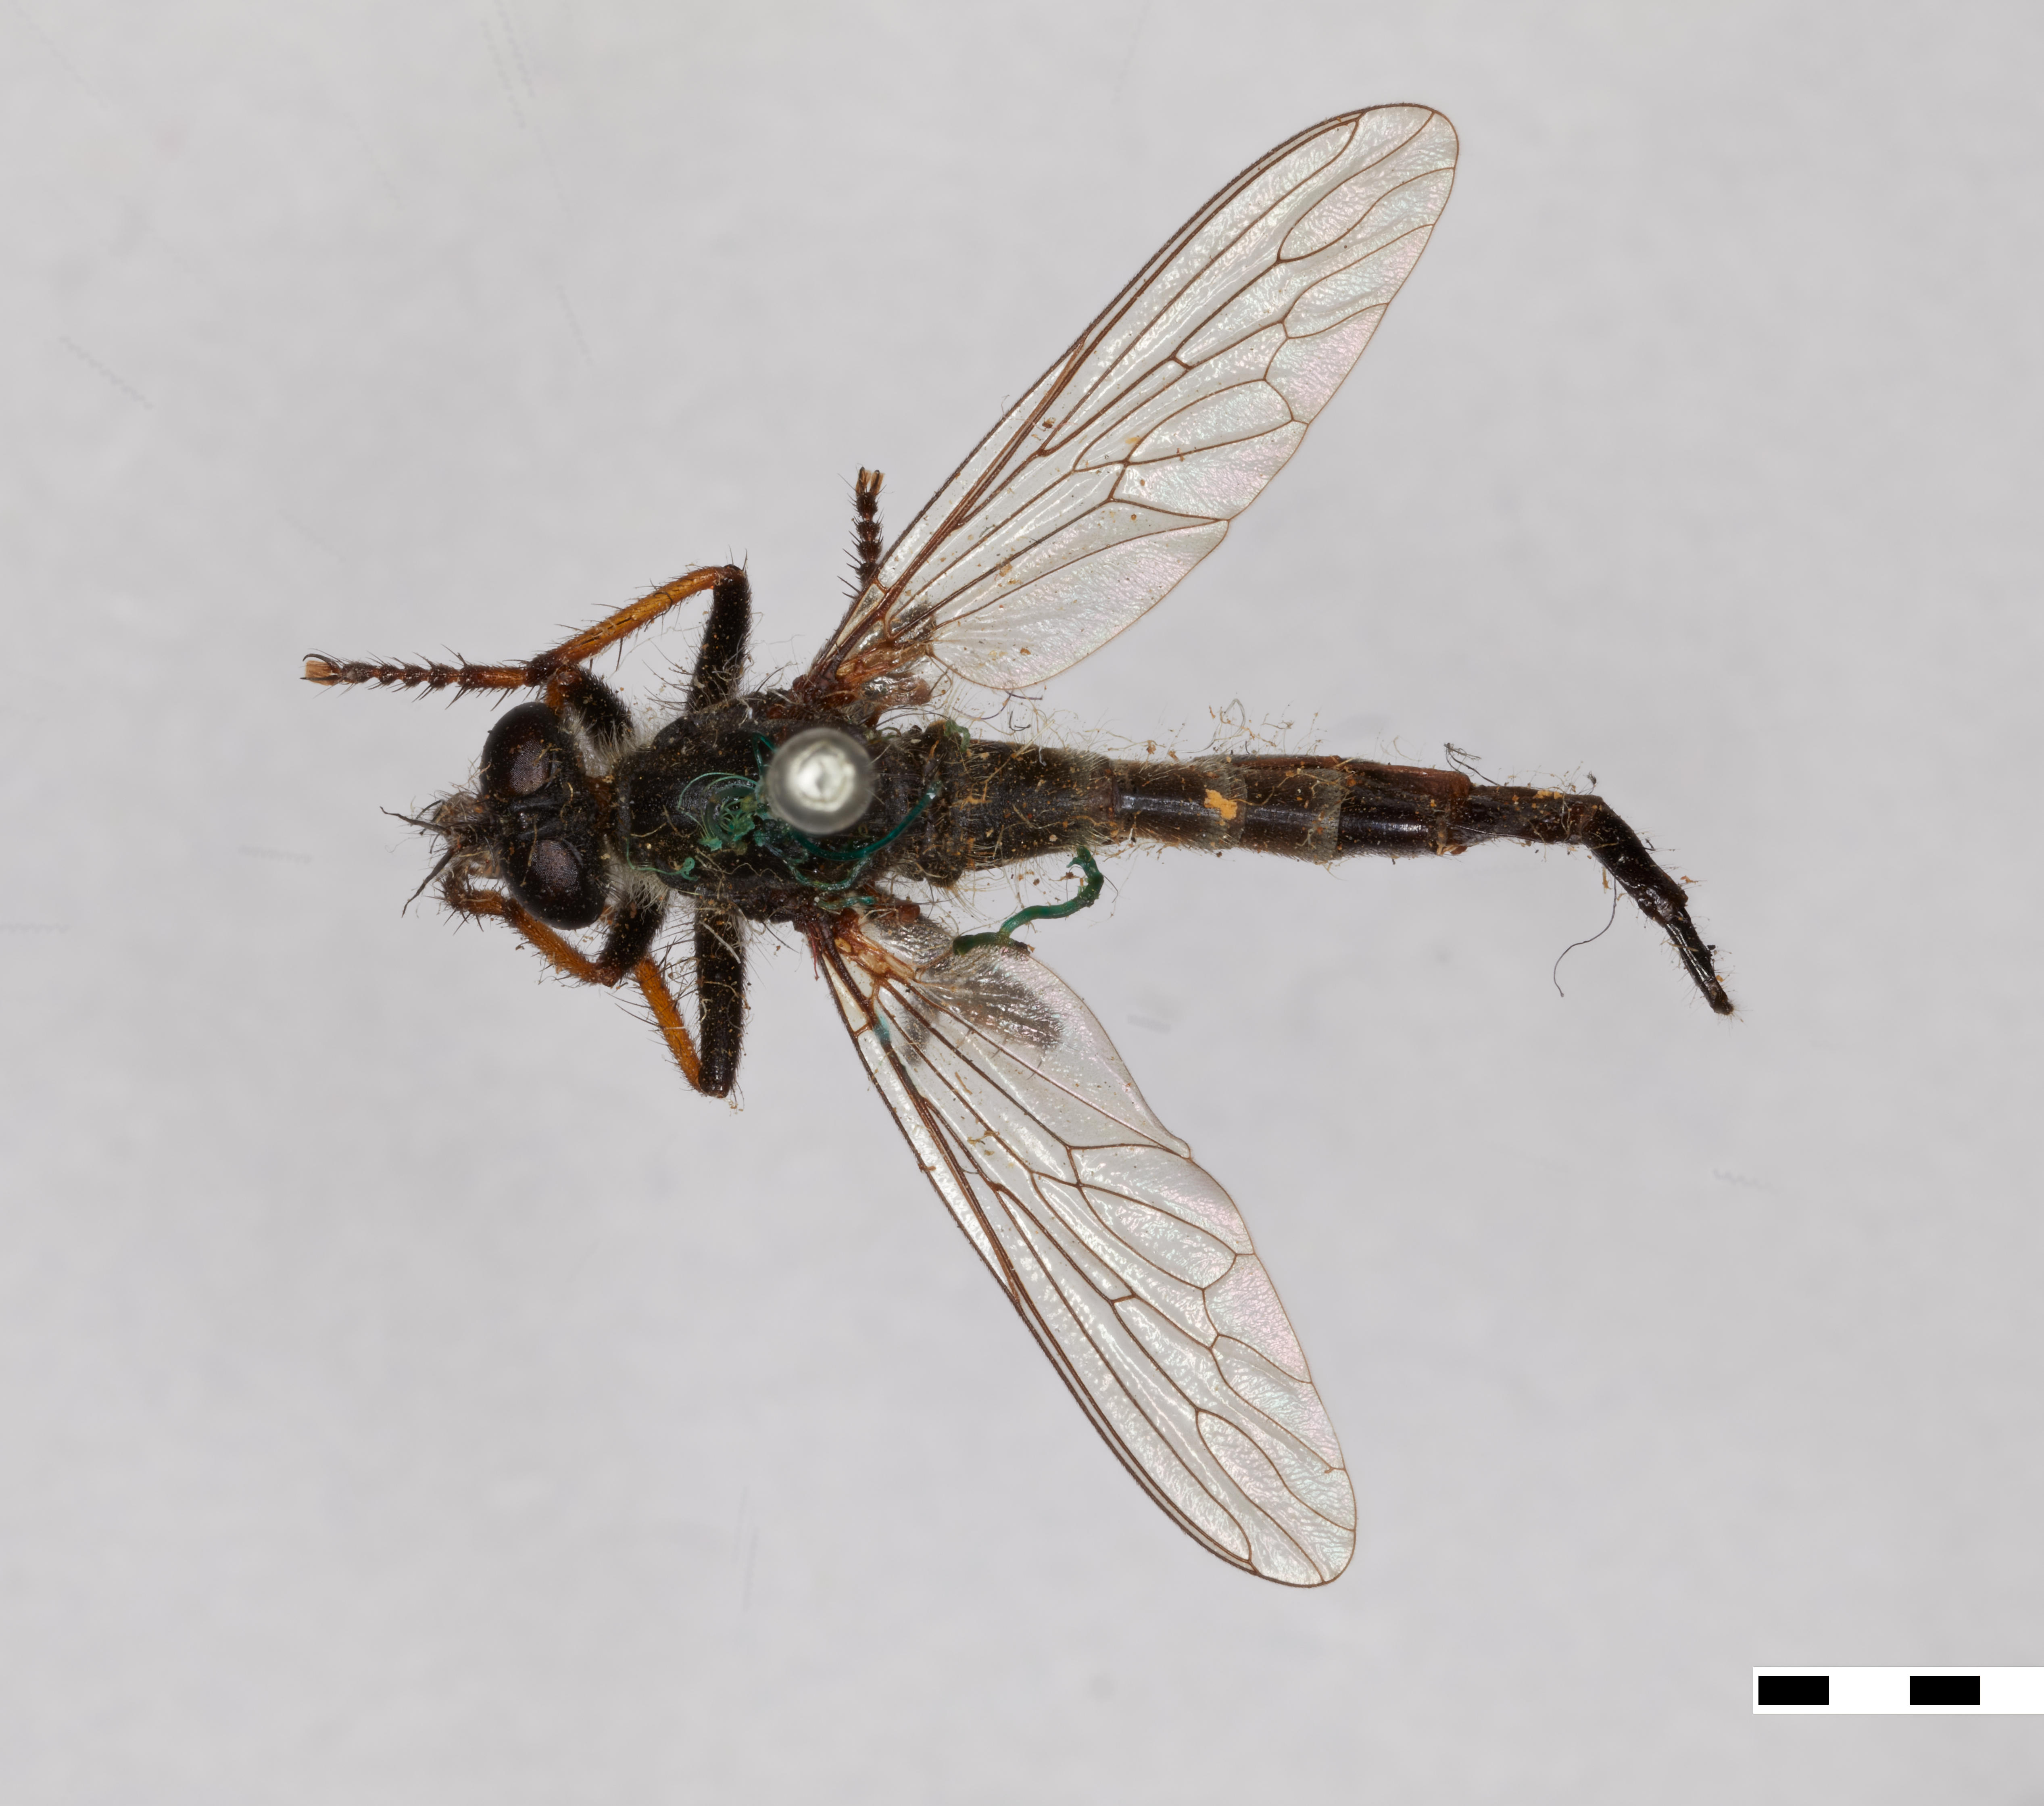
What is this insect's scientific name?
Asilus brevicomus
